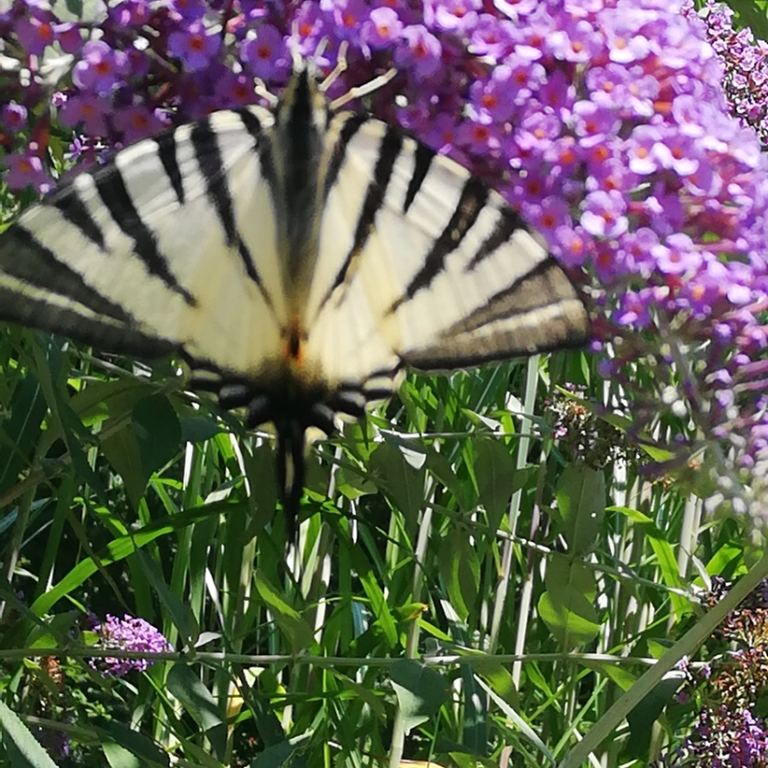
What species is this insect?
Iphiclides podalirius
